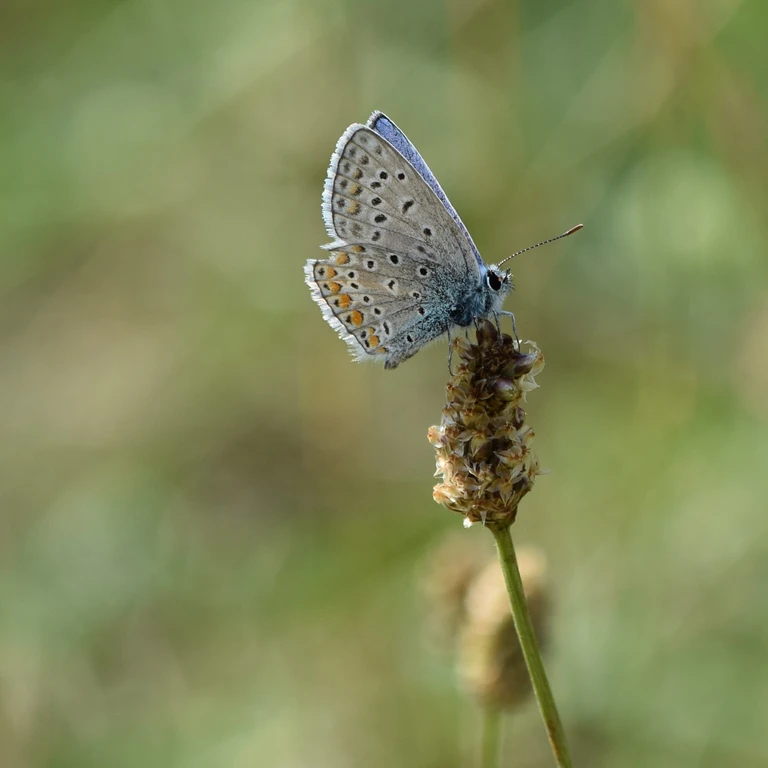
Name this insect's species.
Polyommatus icarus
